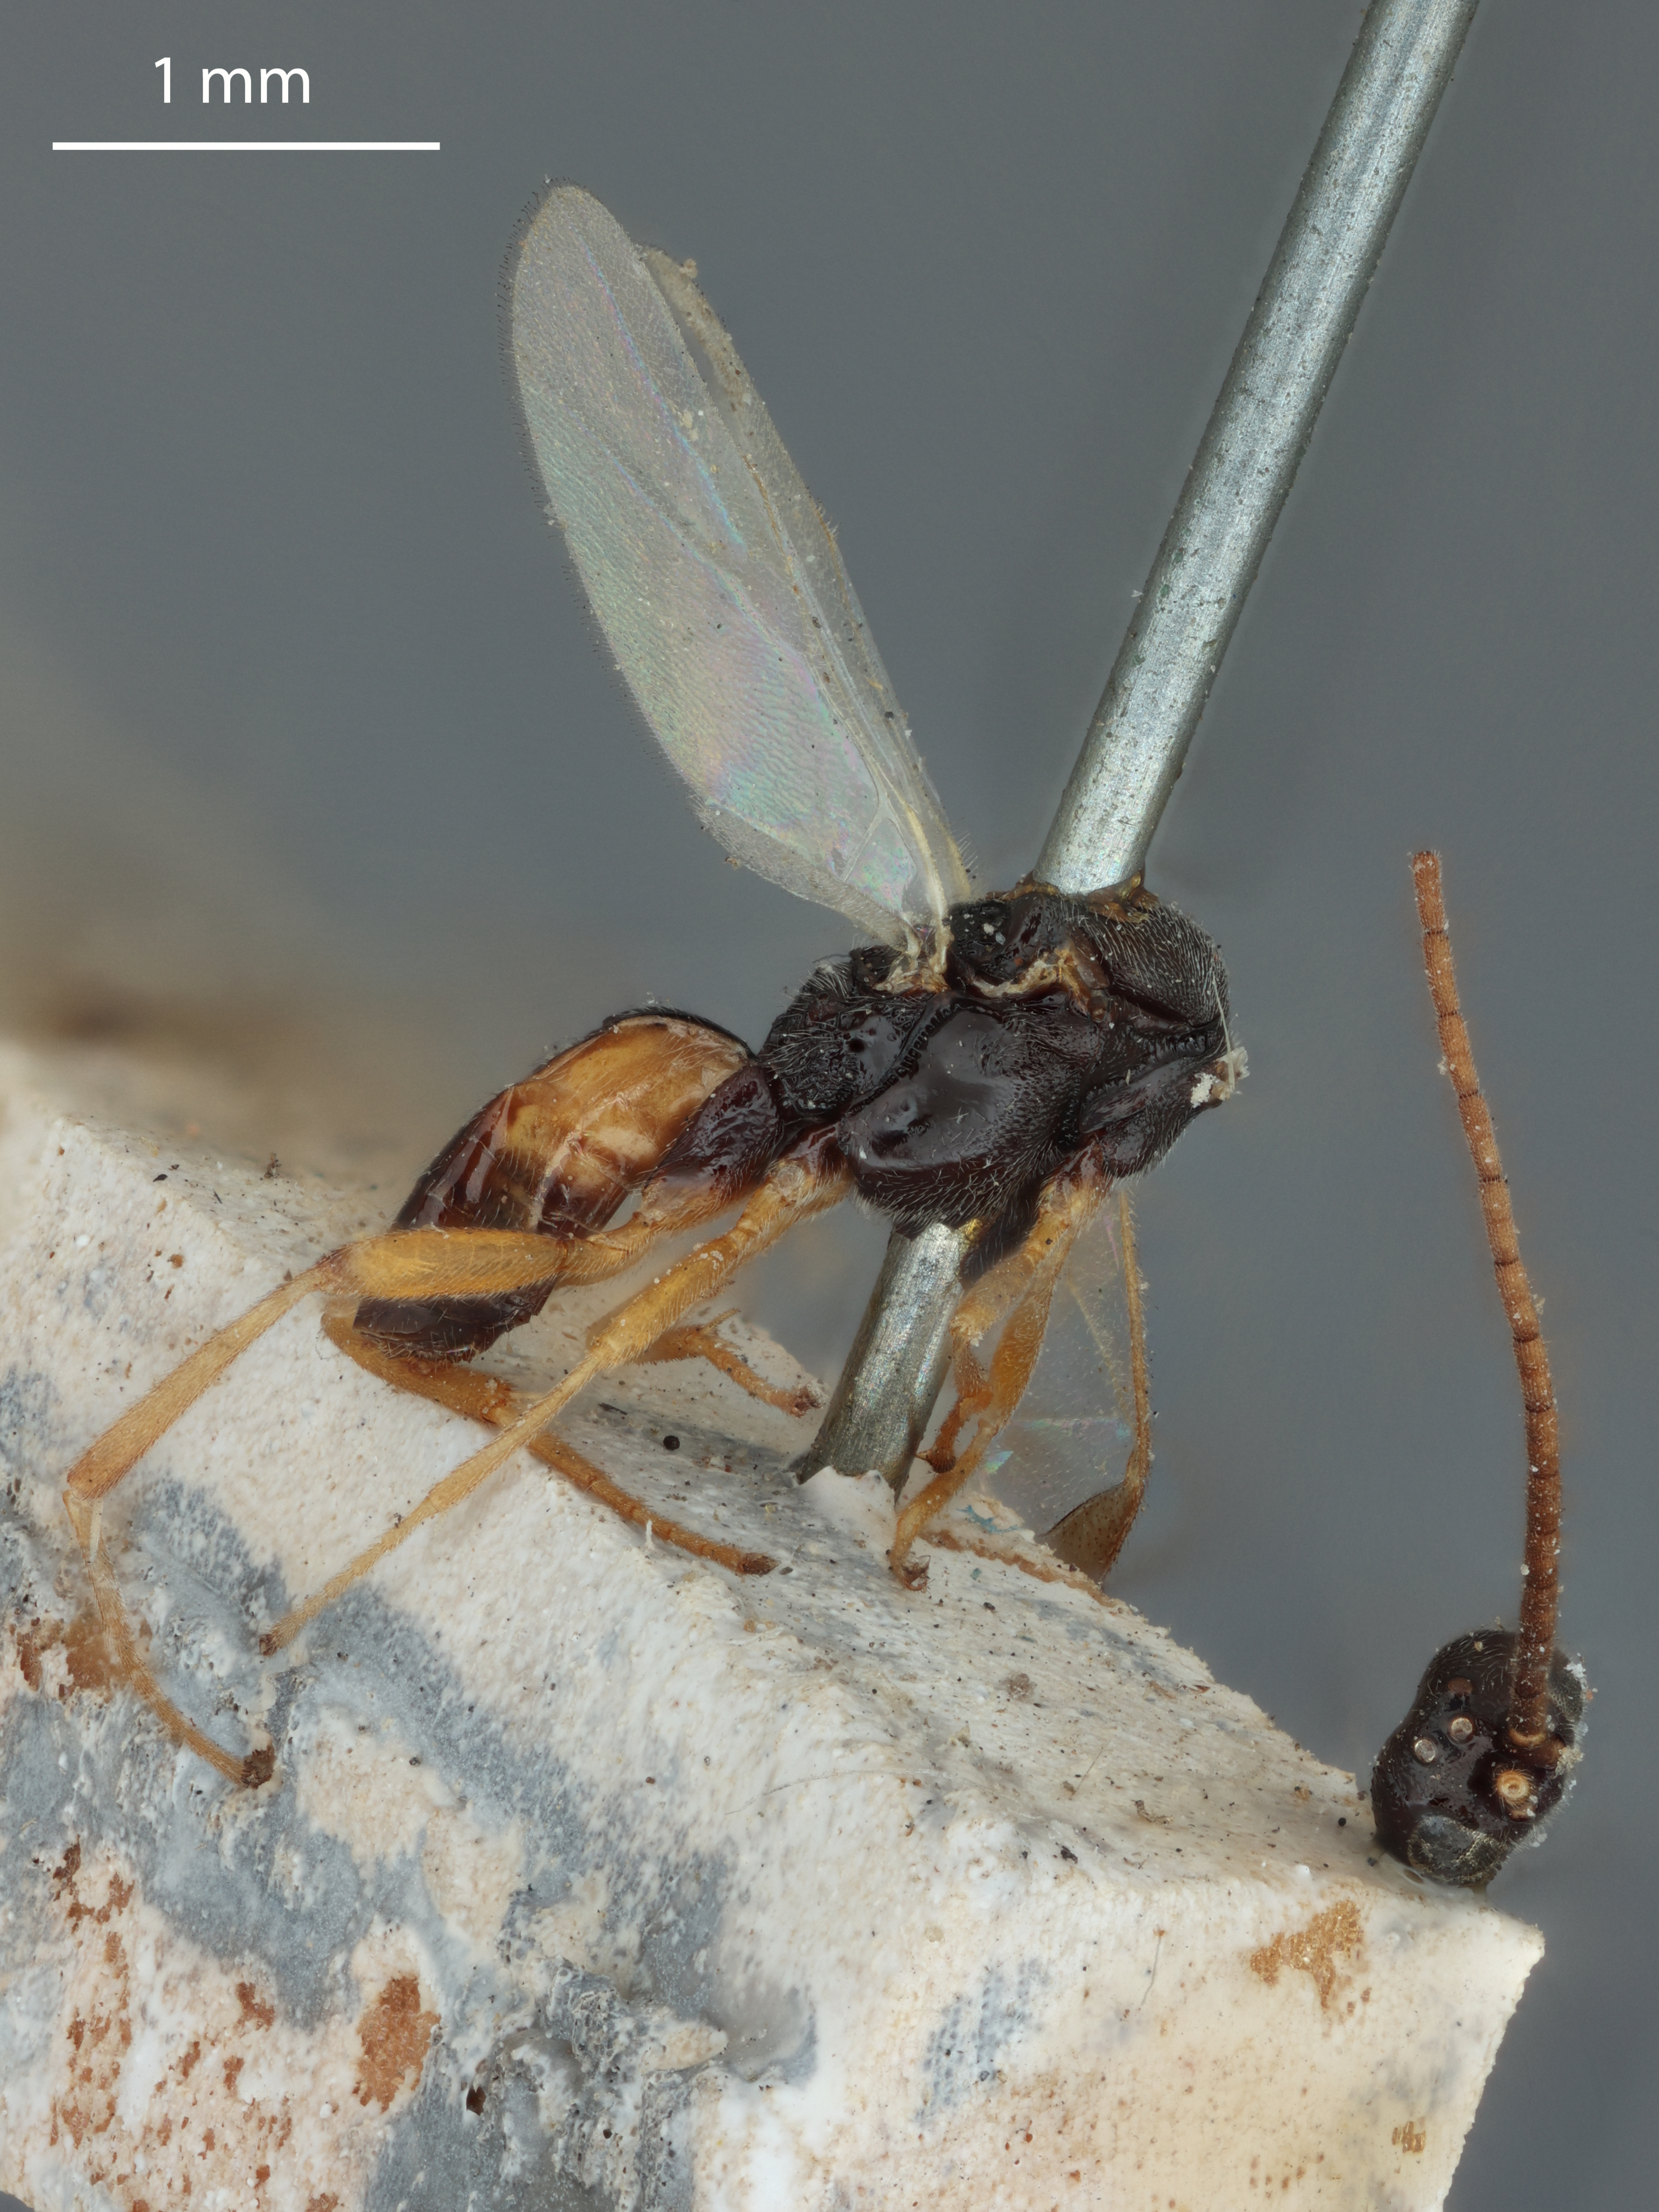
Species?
Apanteles acronyctae
